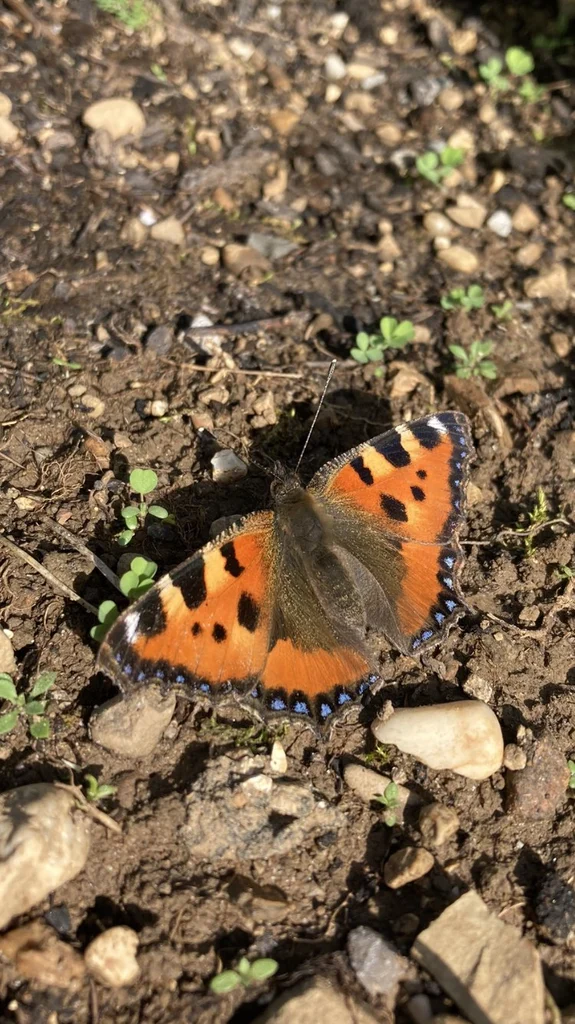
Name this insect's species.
Aglais urticae
